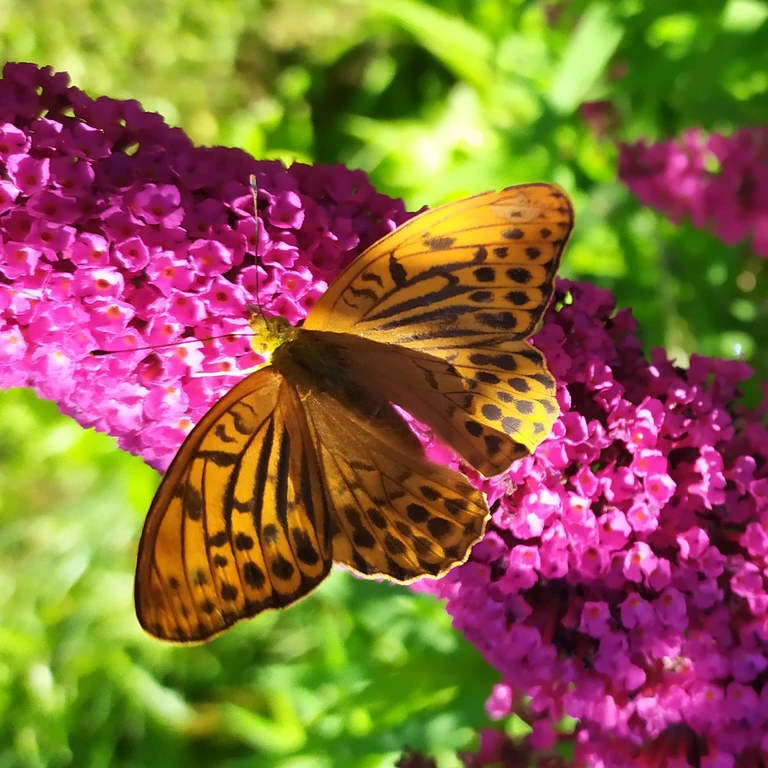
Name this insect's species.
Argynnis paphia
